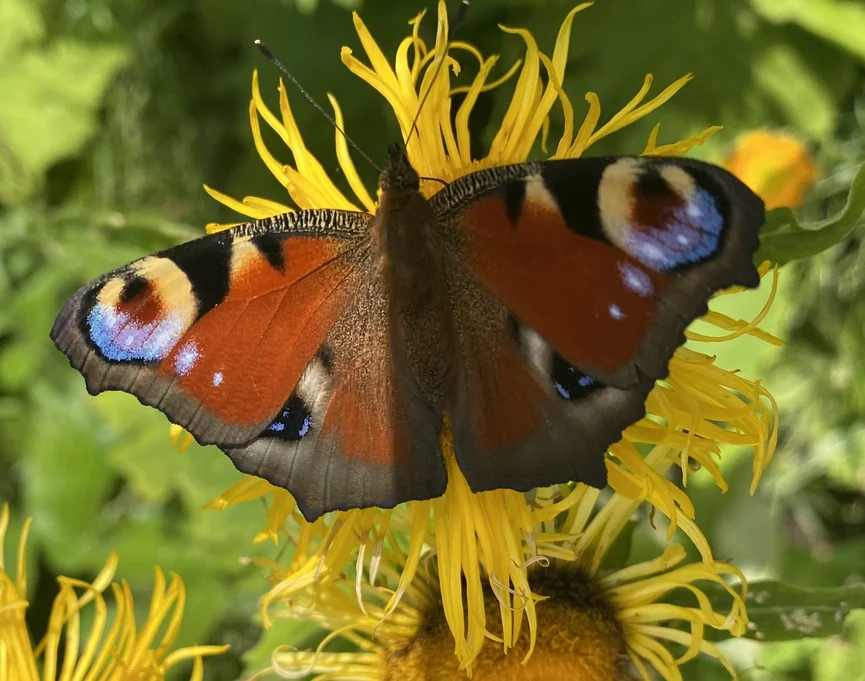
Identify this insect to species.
Aglais io
